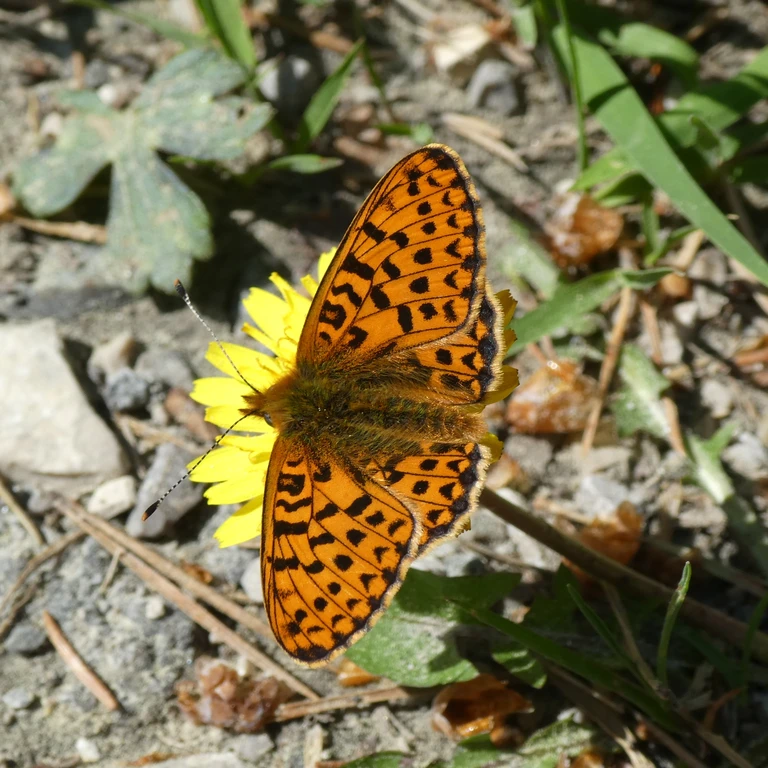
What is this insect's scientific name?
Boloria euphrosyne (also Clossiana euphrosyne)
